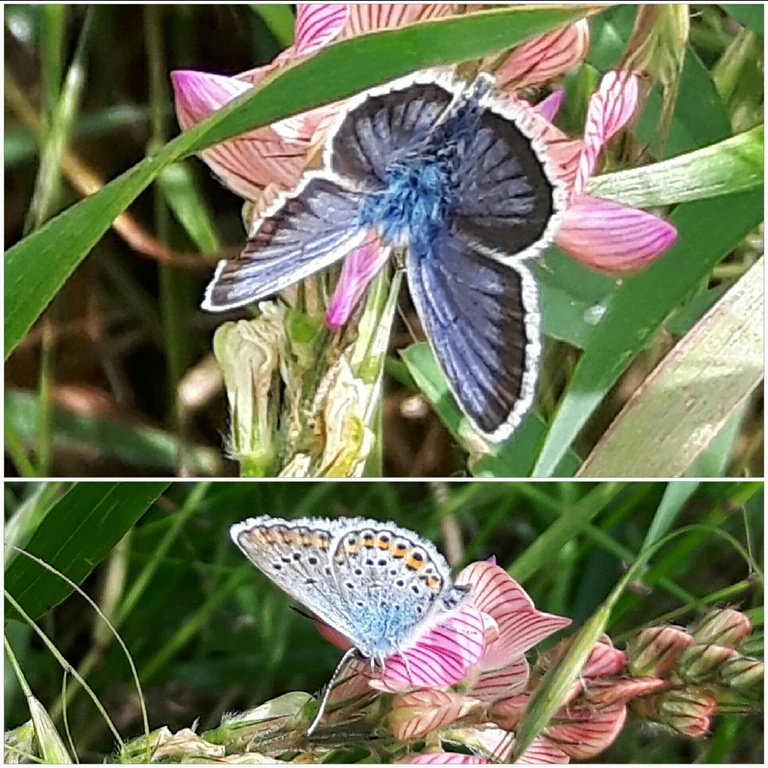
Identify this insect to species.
Plebejus argus
